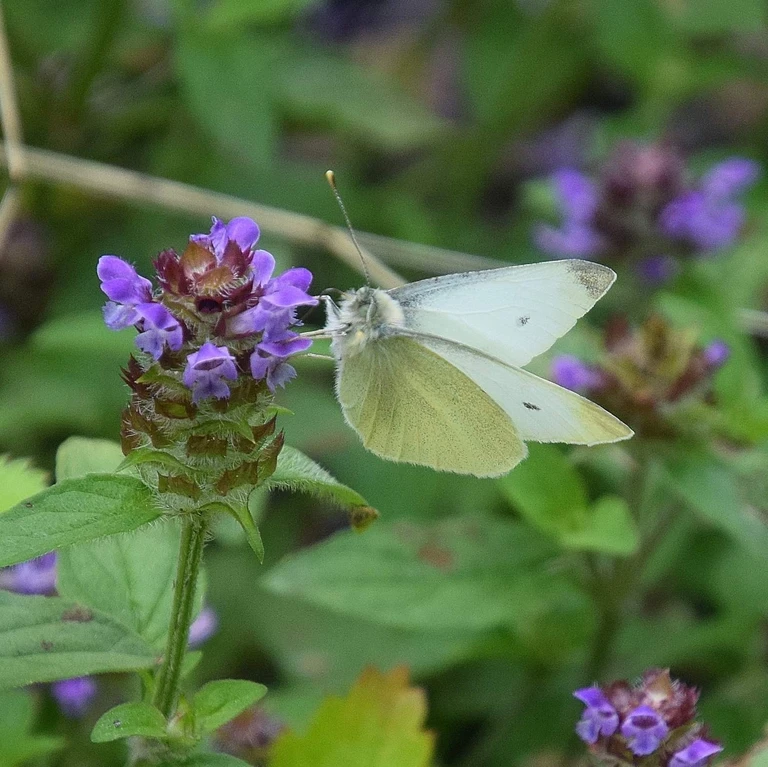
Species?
Pieris rapae
